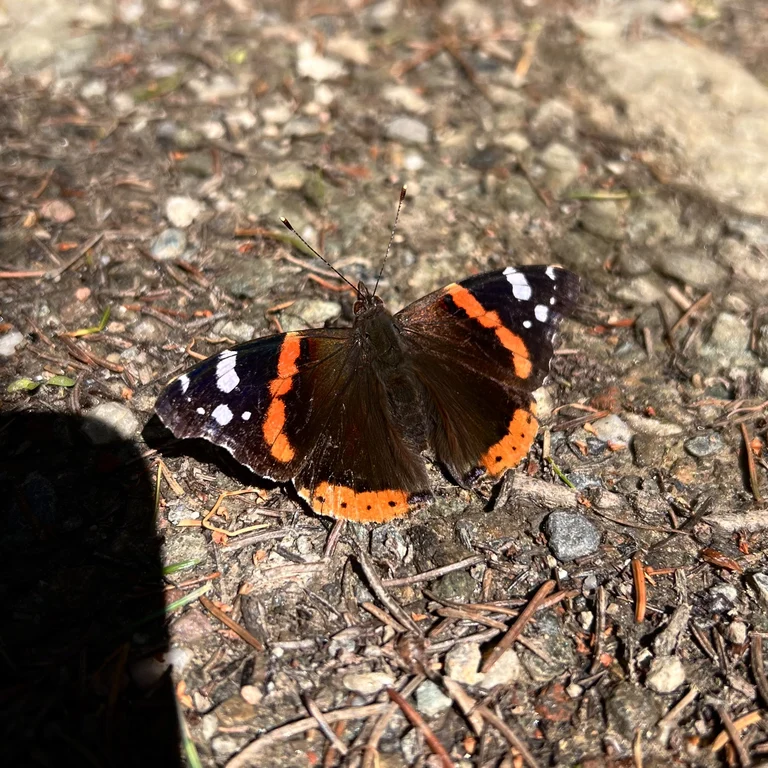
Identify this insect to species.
Vanessa atalanta
